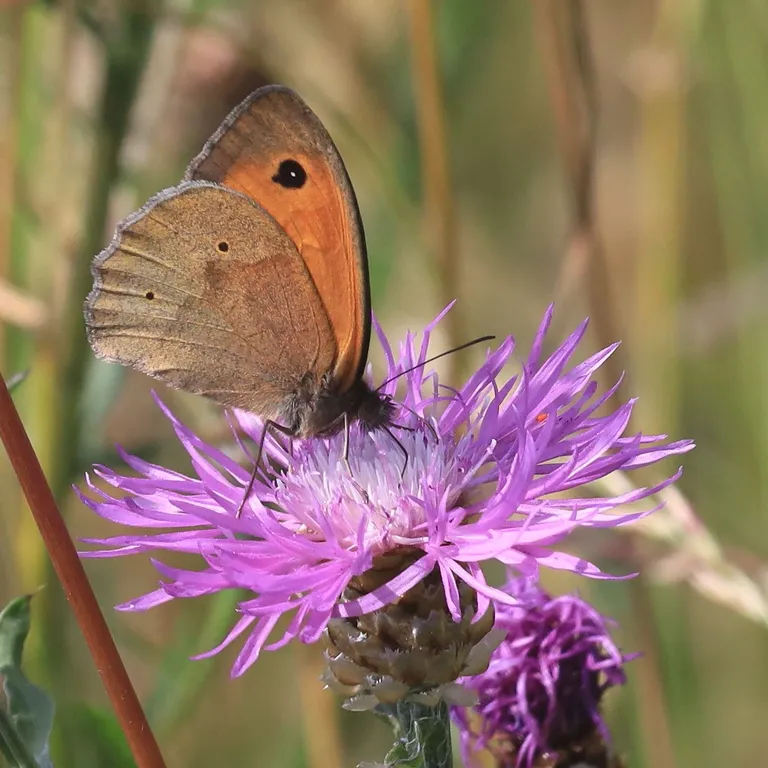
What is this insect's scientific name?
Maniola jurtina
